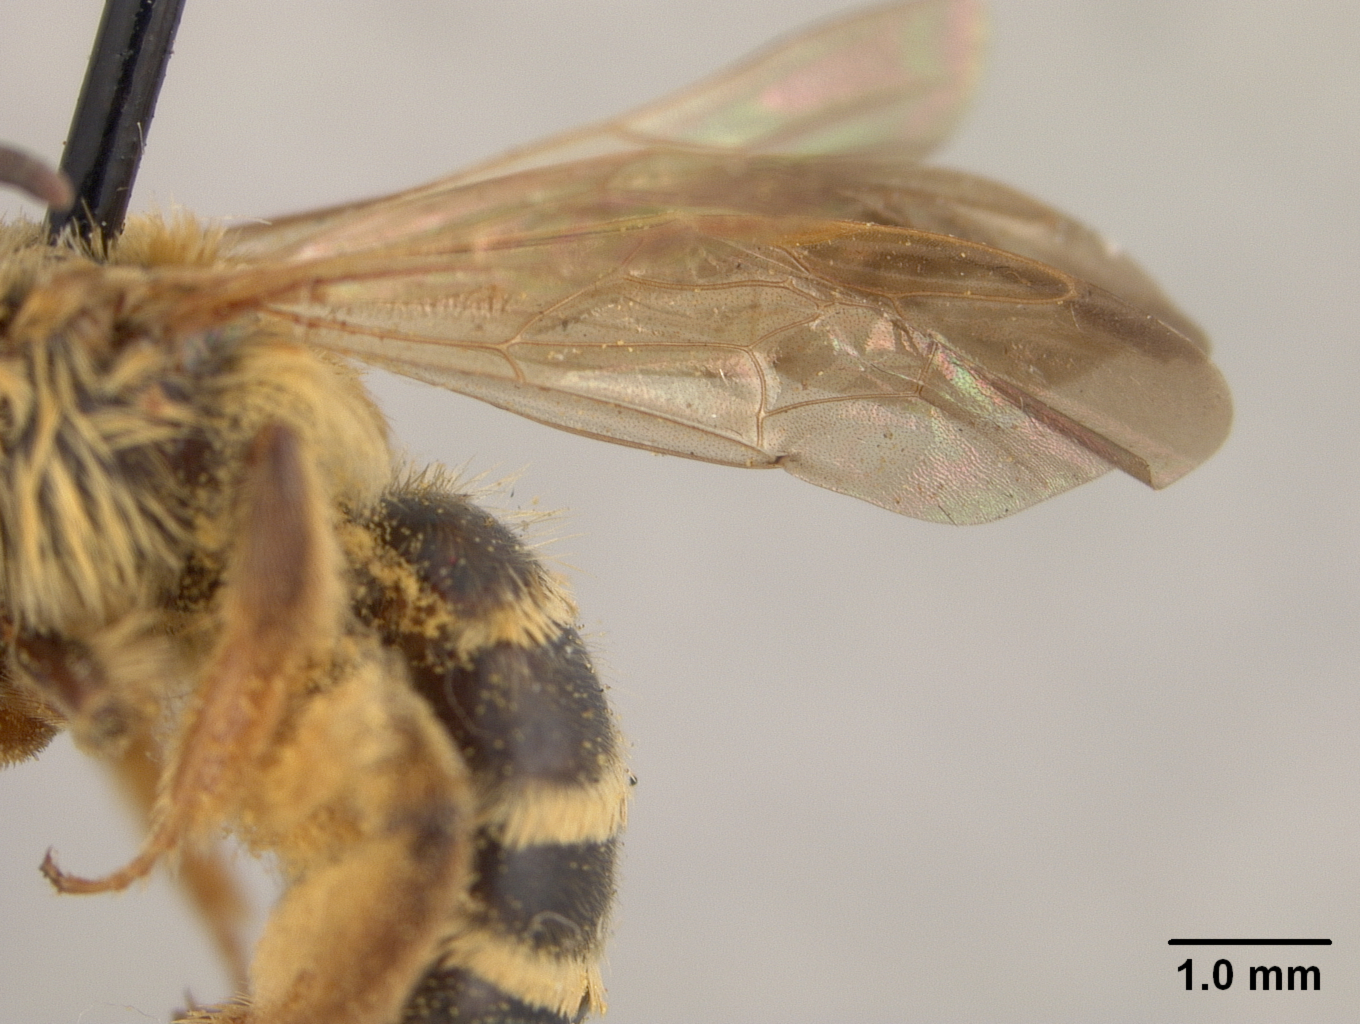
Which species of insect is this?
Andrena dimorpha
